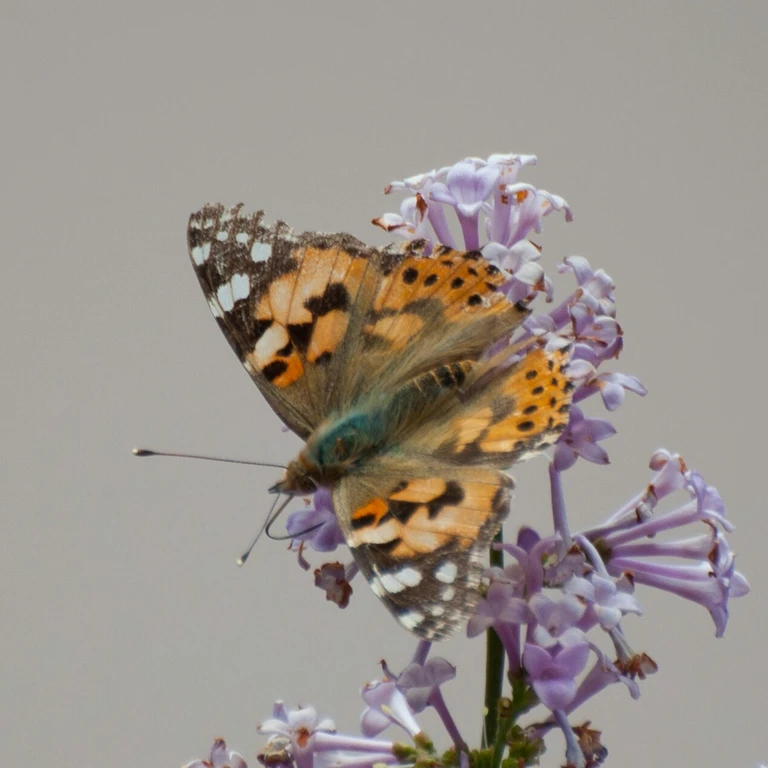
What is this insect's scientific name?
Vanessa cardui
